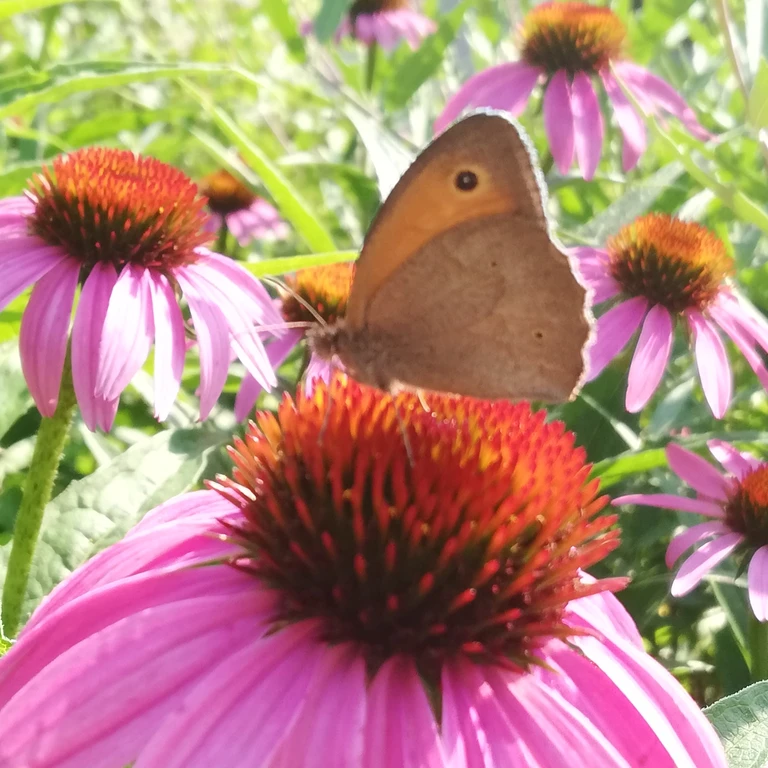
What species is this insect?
Maniola jurtina
